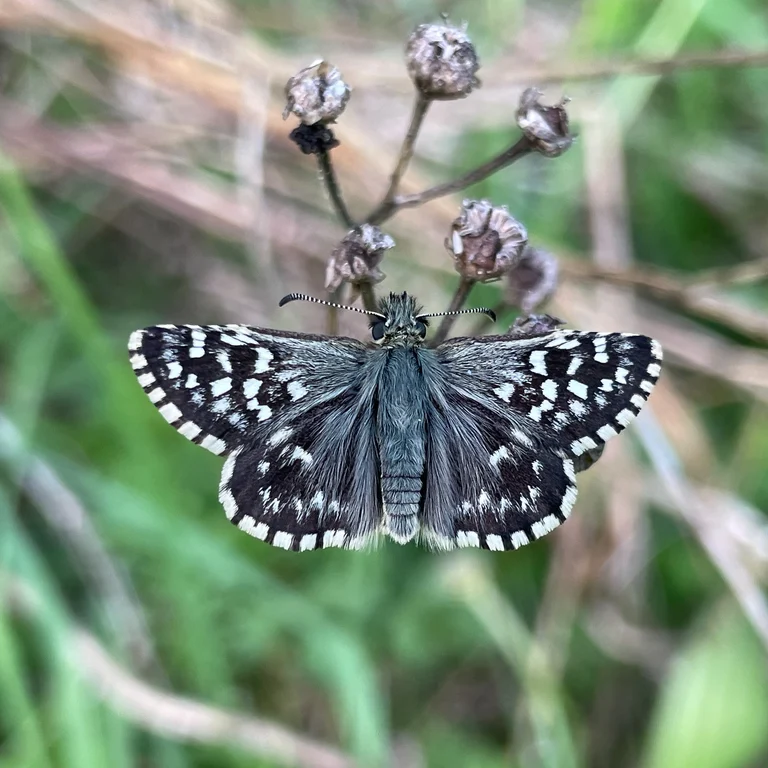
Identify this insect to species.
Pyrgus malvae
